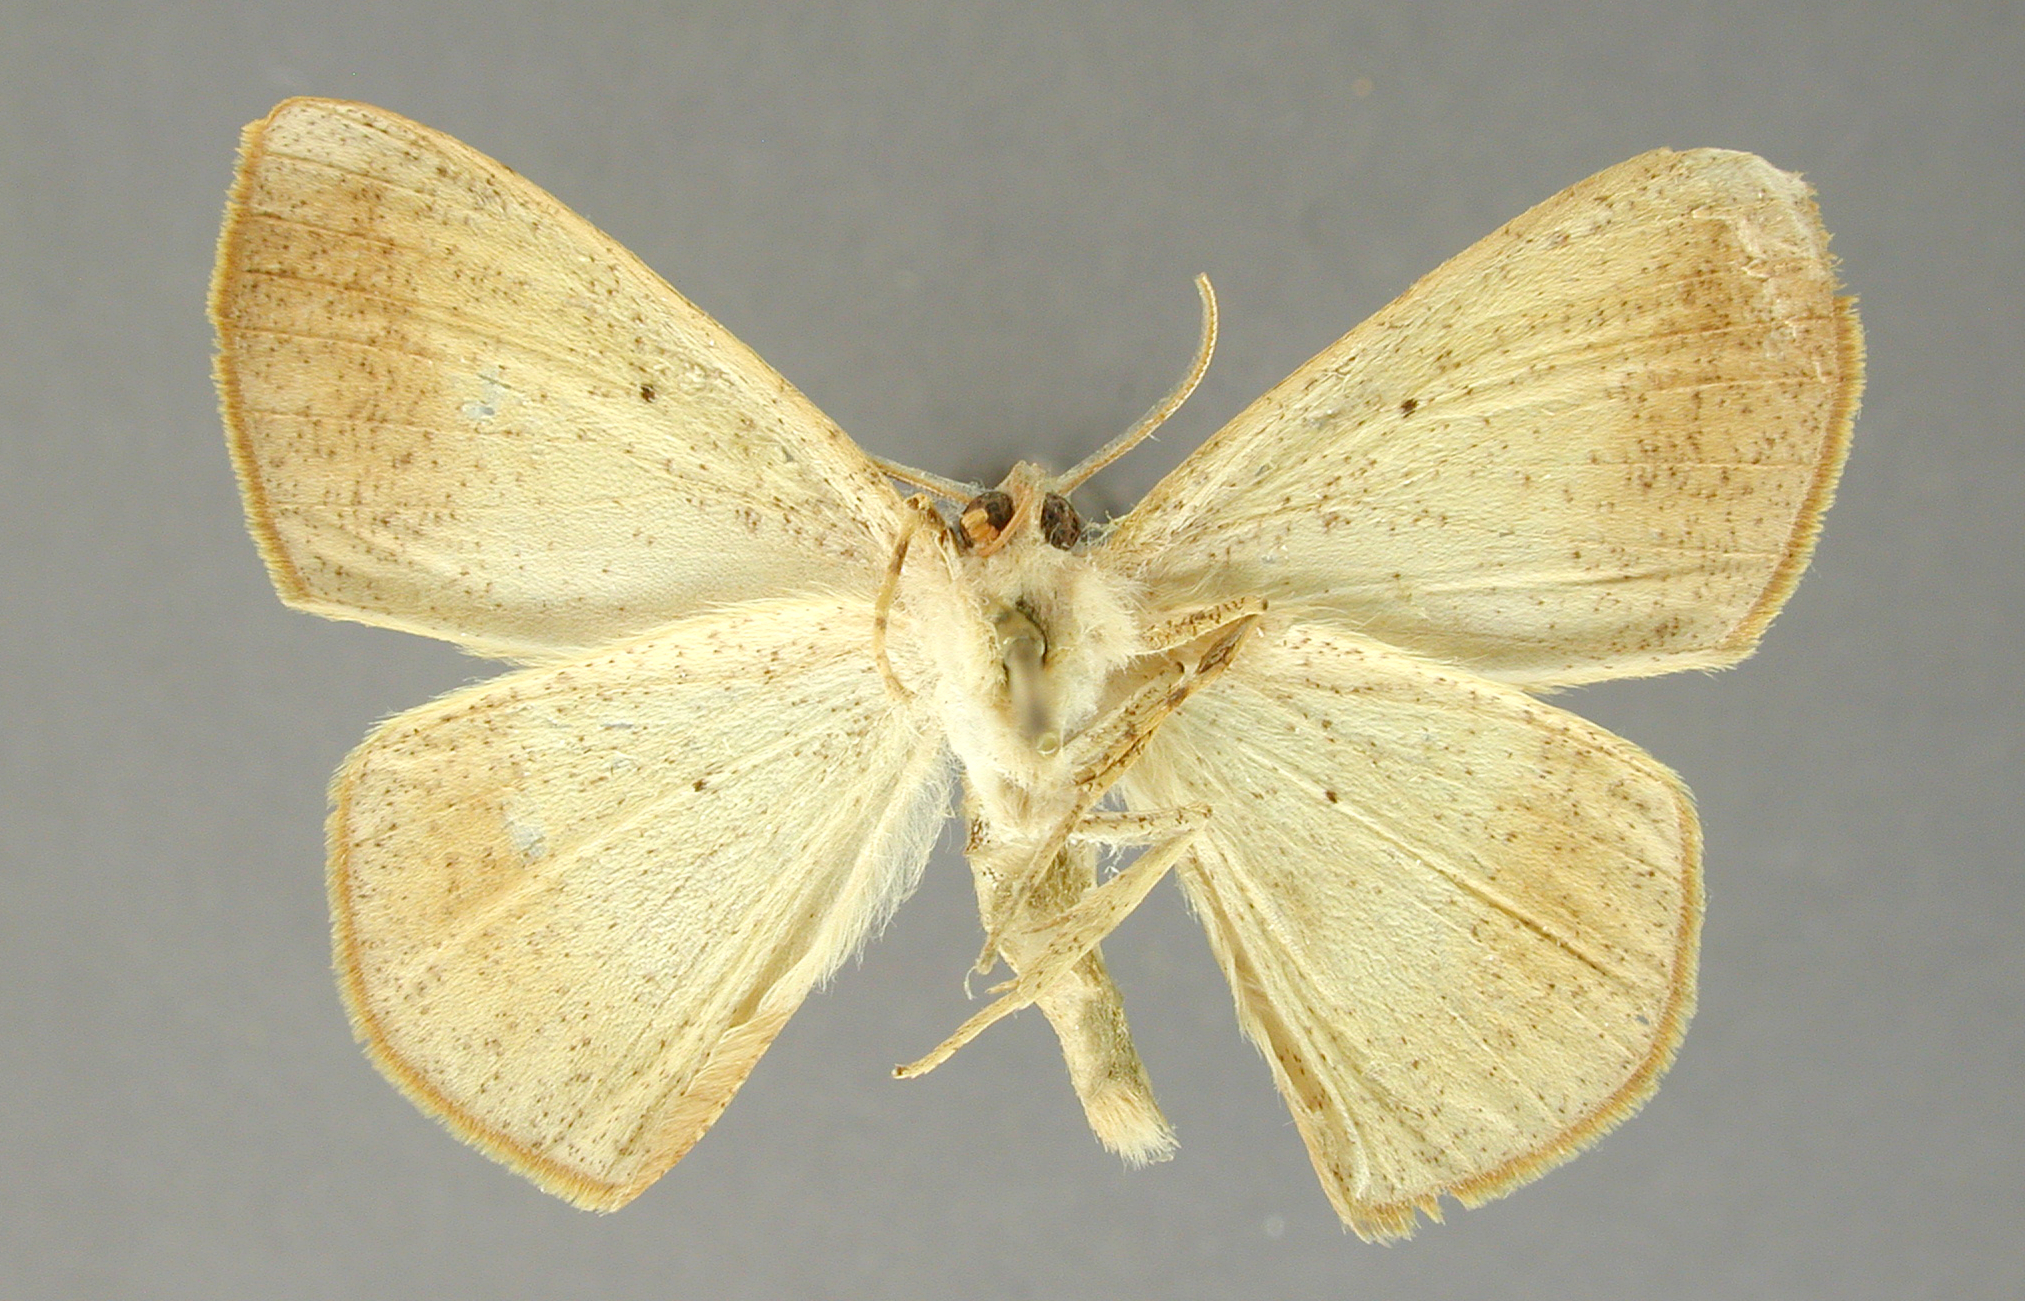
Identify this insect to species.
Microgonia hildonia
